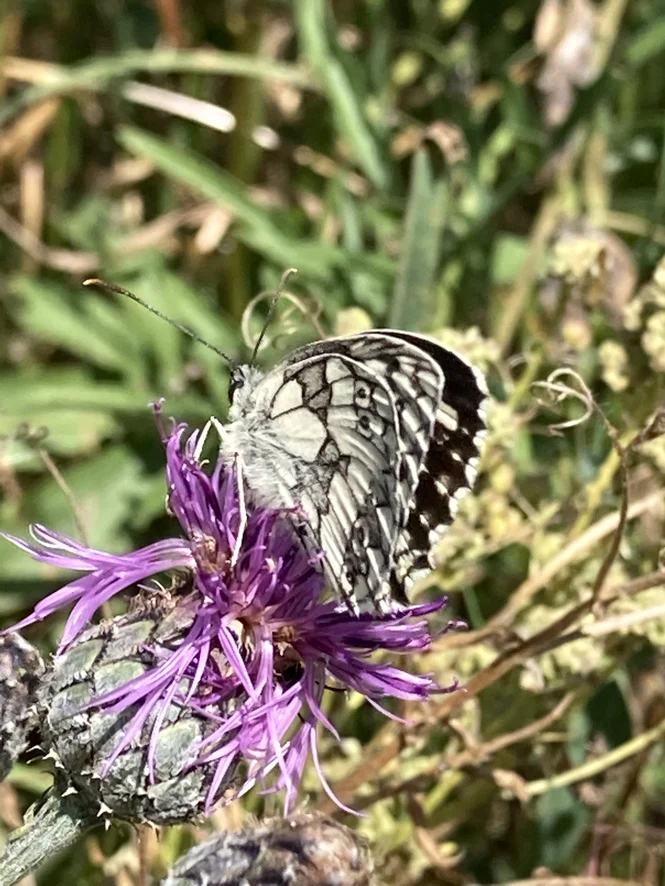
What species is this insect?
Melanargia galathea
